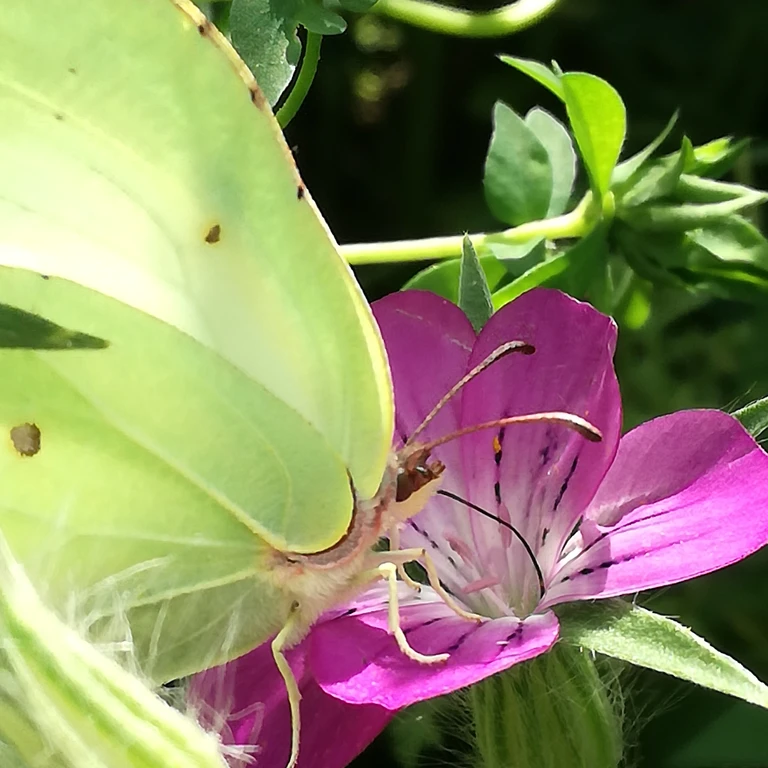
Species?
Gonepteryx rhamni
